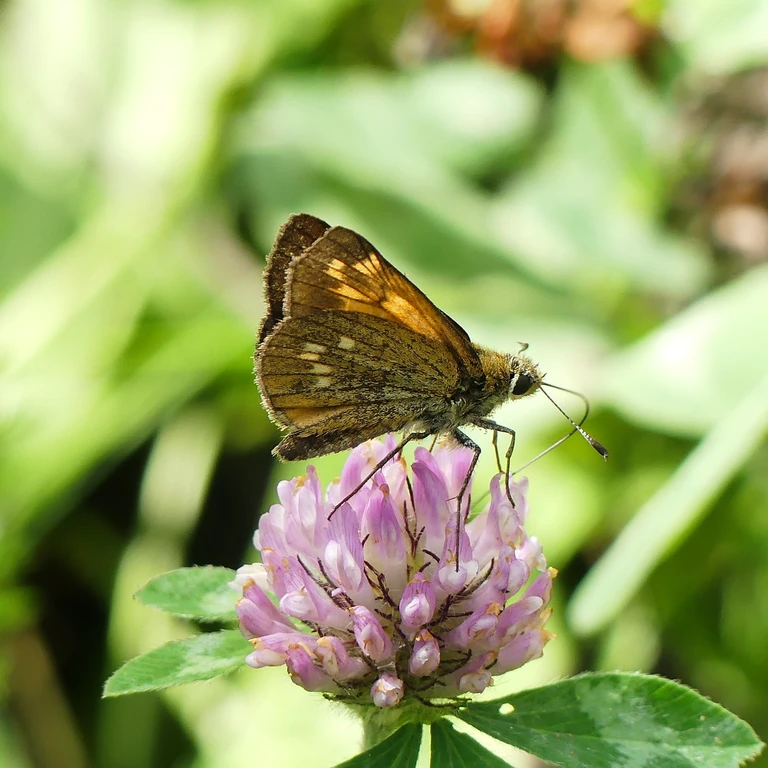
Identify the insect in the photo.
Ochlodes sylvanus (also Ochlodes venata)
